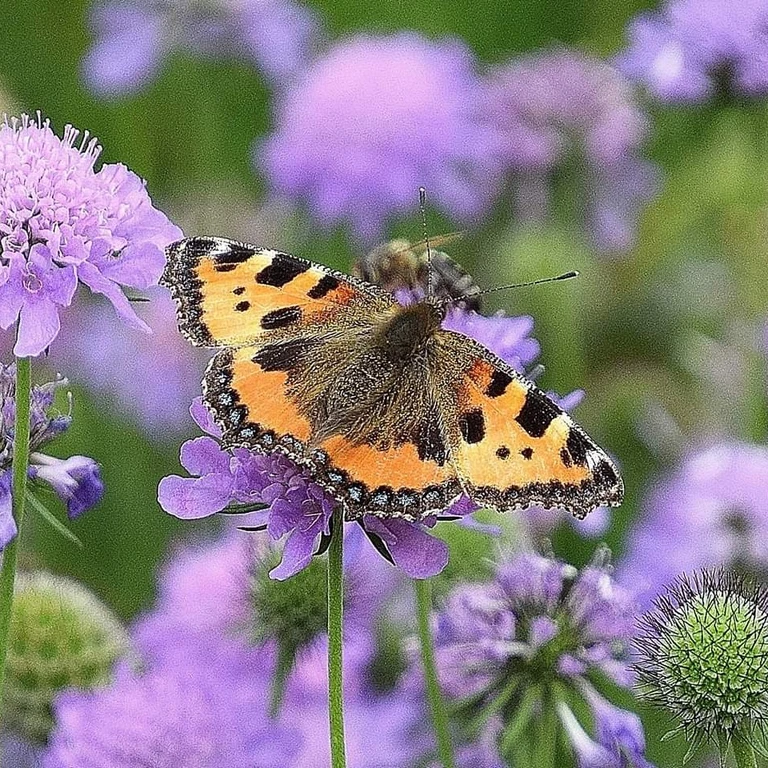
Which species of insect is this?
Aglais urticae
